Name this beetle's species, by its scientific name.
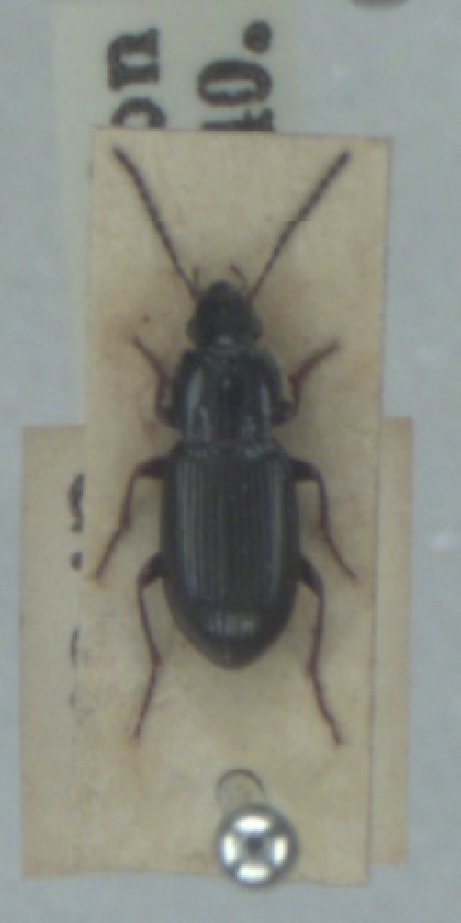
Pterostichus diligens
